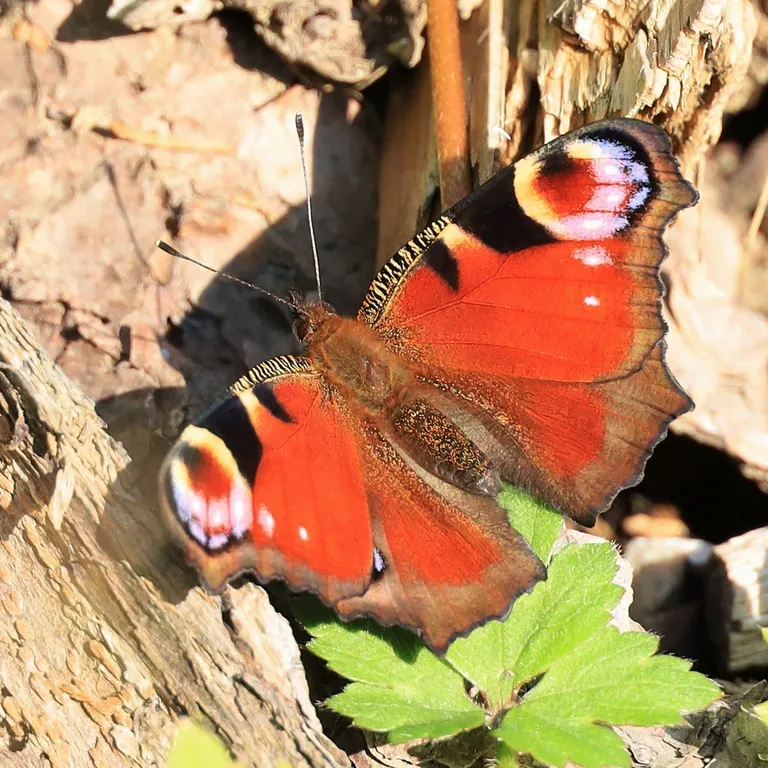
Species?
Aglais io
